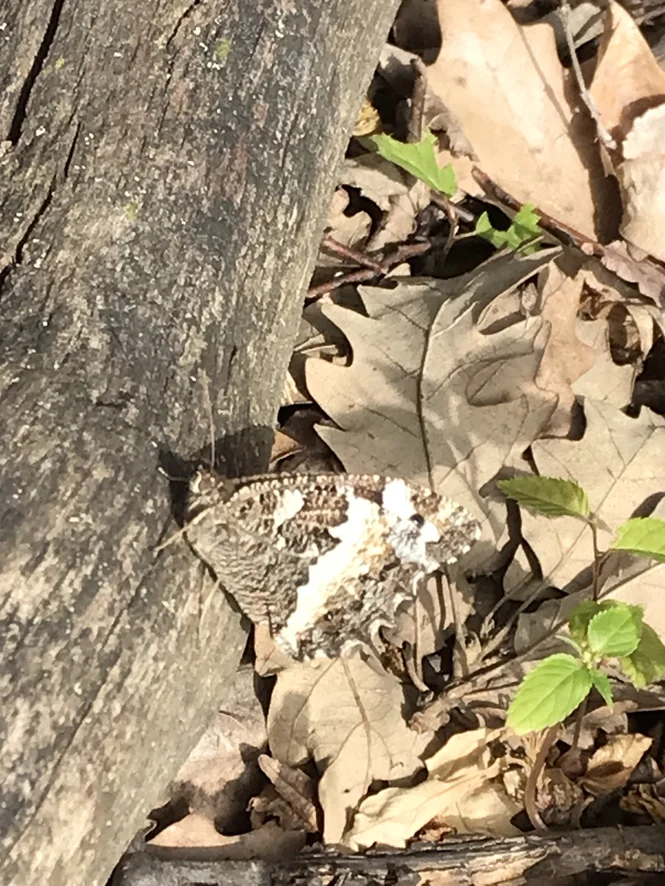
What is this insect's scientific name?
Brintesia circe
